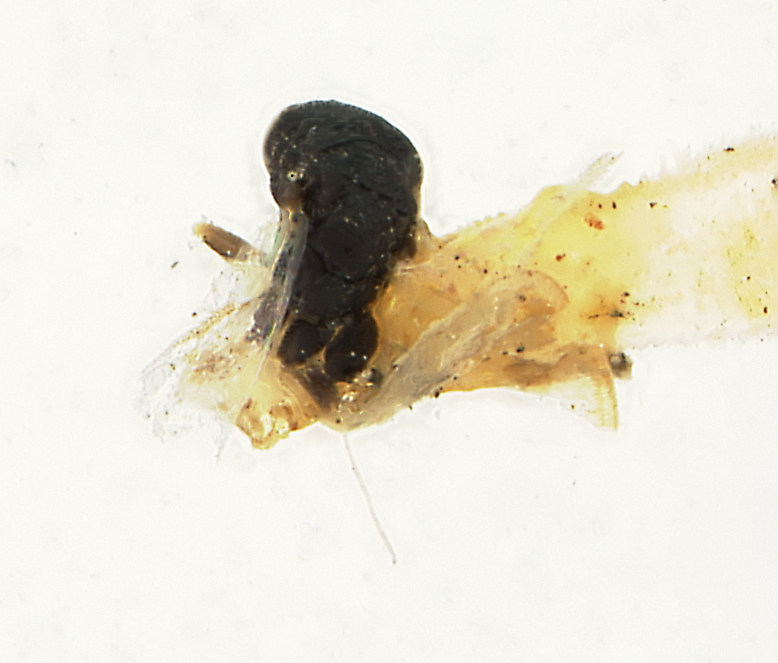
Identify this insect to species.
Eurytomocharis minuta
